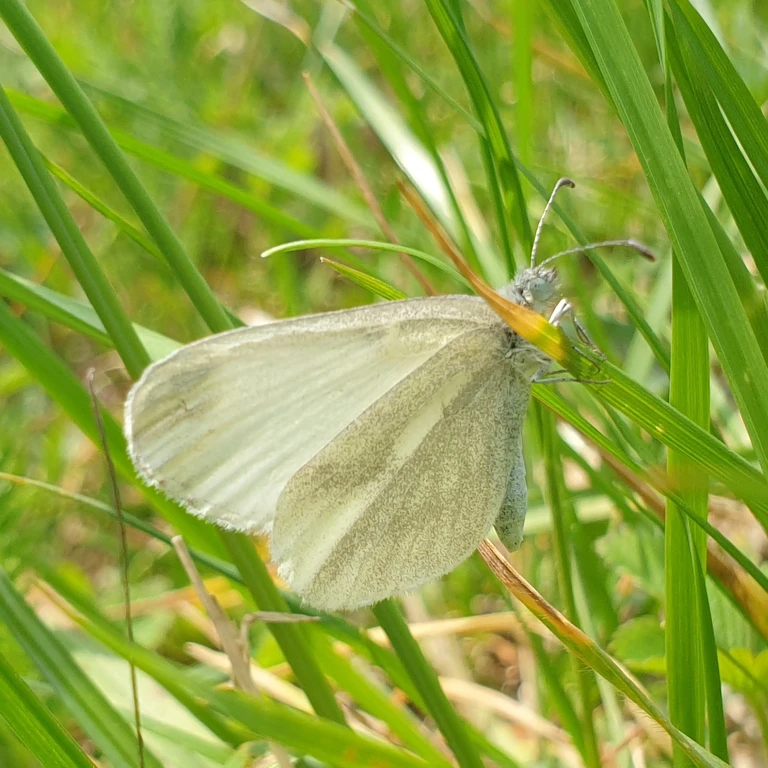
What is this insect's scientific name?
Leptidea sinapis/juvernica
